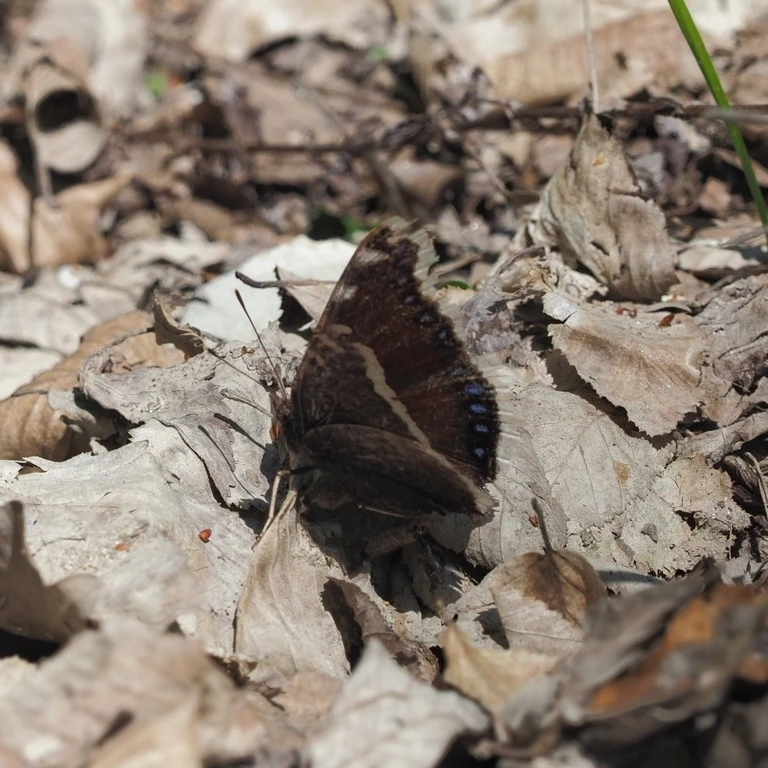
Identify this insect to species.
Nymphalis antiopa
